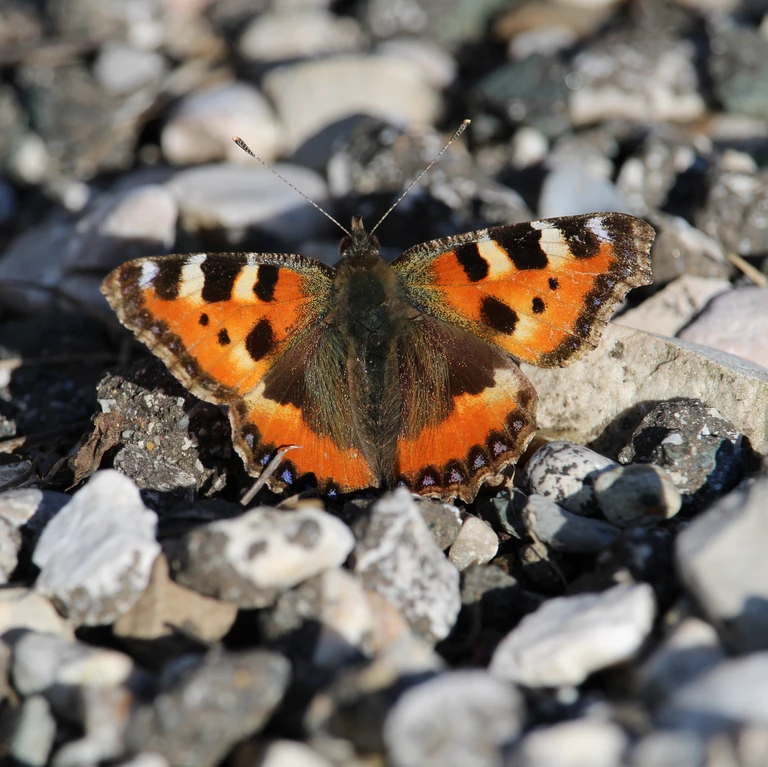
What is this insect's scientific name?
Aglais urticae
